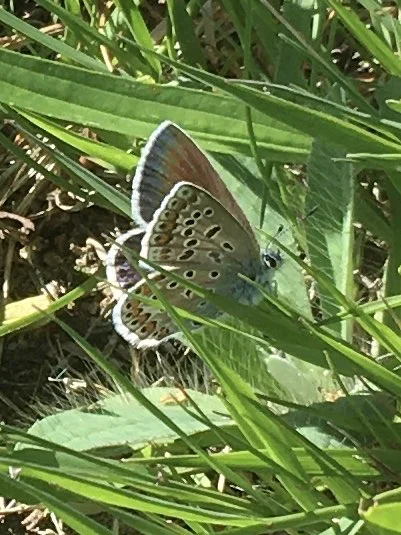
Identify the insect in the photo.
Polyommatus icarus
